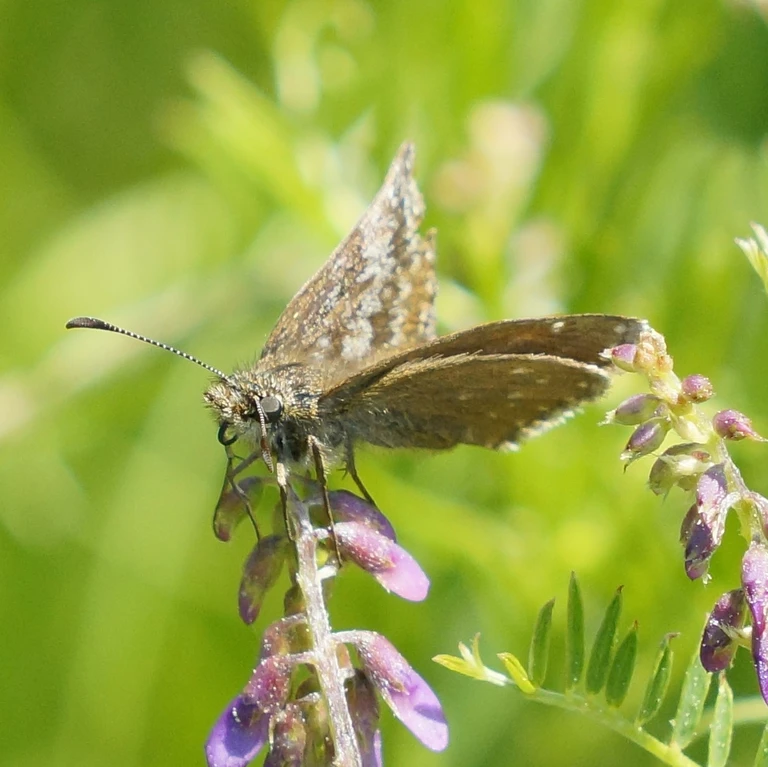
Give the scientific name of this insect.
Erynnis tages
